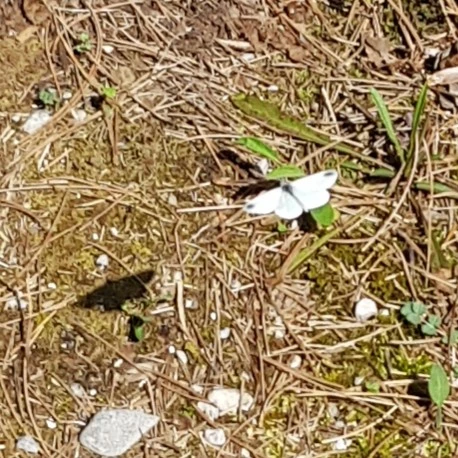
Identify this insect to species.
Leptidea sinapis/juvernica
